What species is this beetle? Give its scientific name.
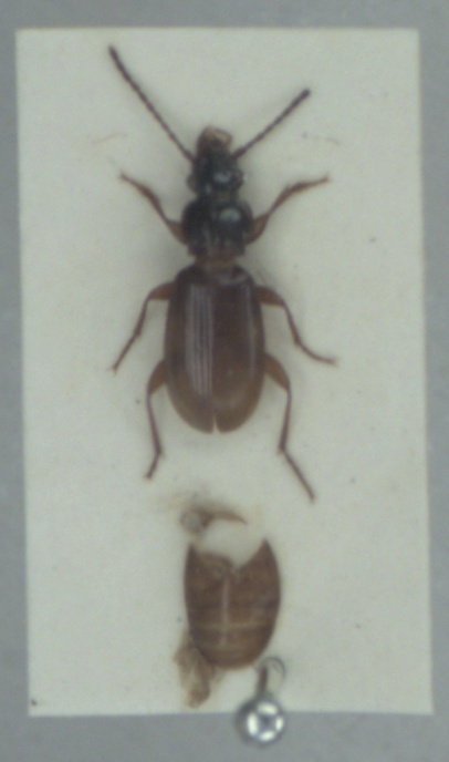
Patrobus assimilis
